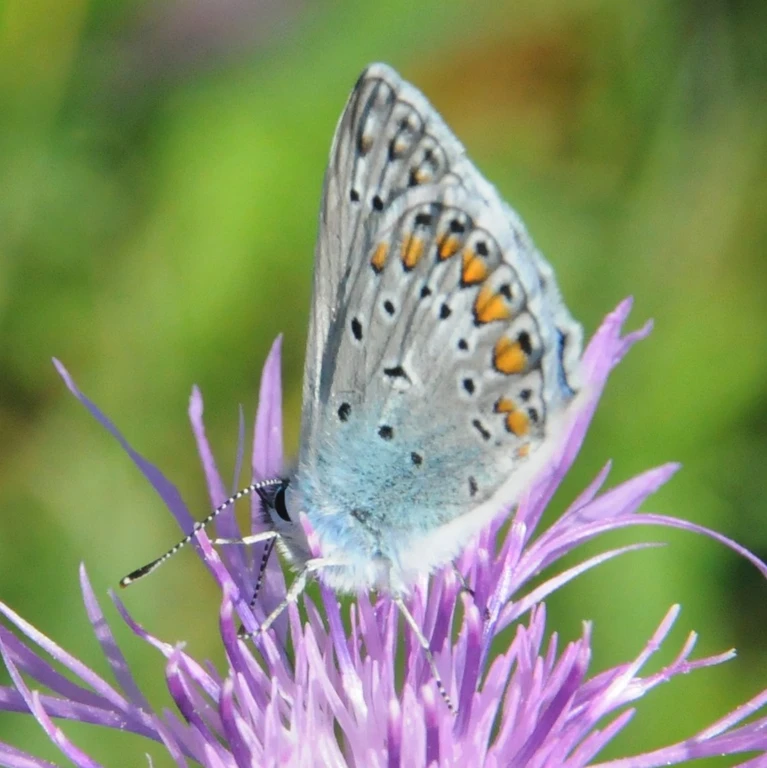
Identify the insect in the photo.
Polyommatus icarus
